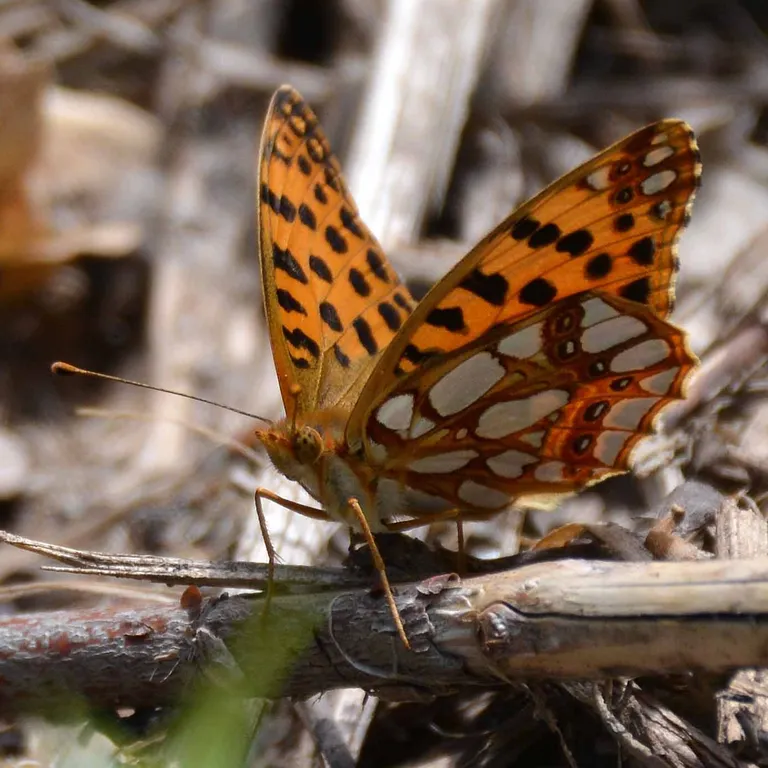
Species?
Issoria lathonia
